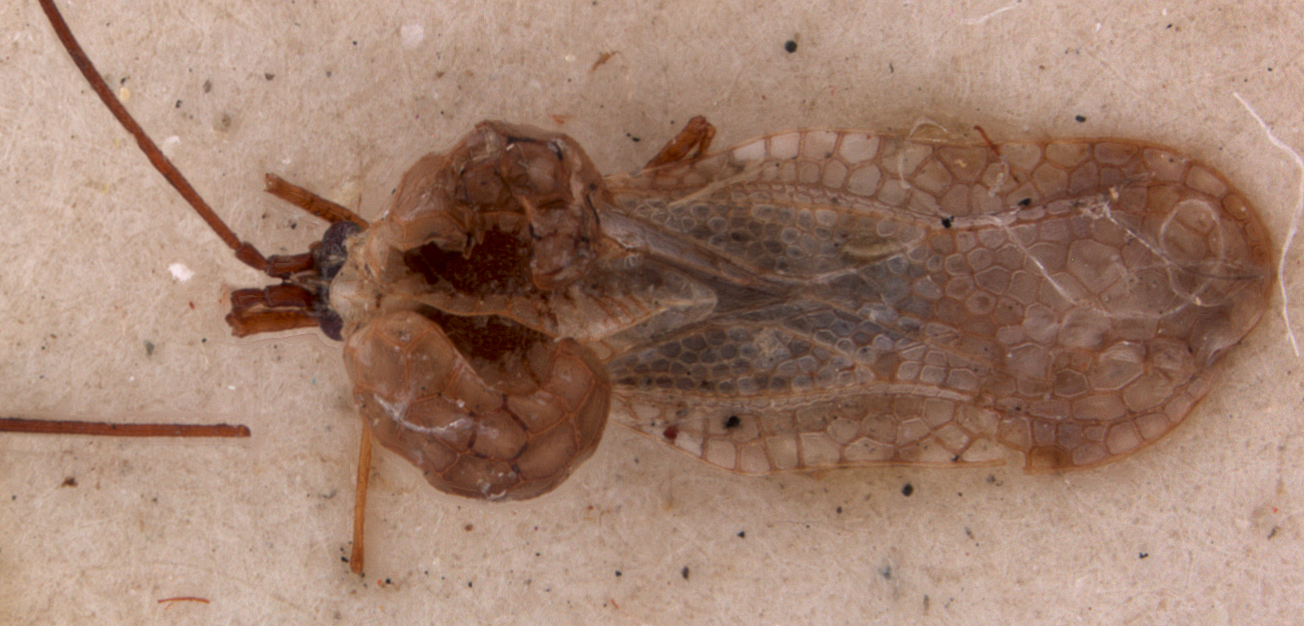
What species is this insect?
Engyotingis cybele
